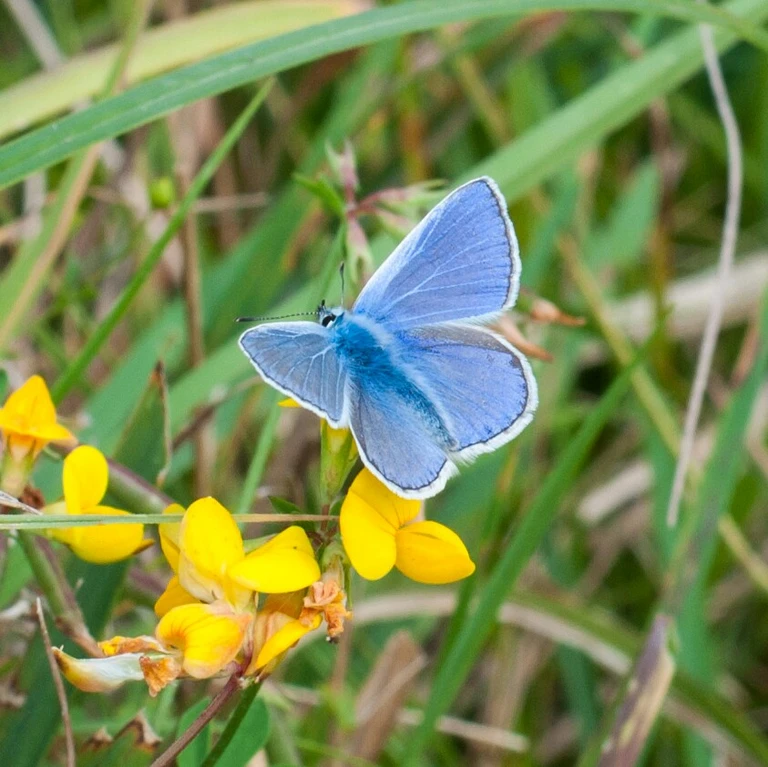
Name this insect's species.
Polyommatus icarus
